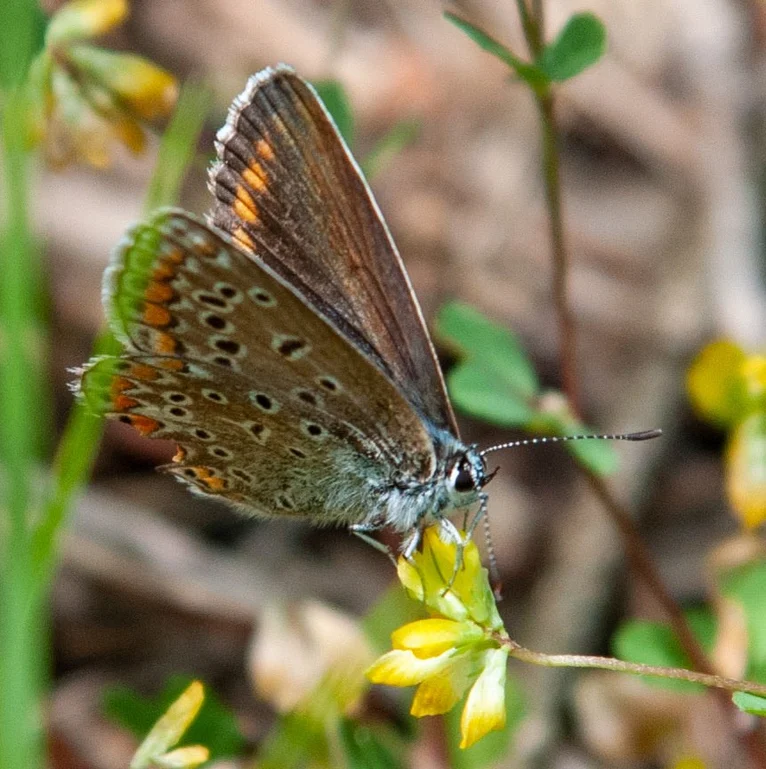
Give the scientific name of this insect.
Polyommatus icarus
